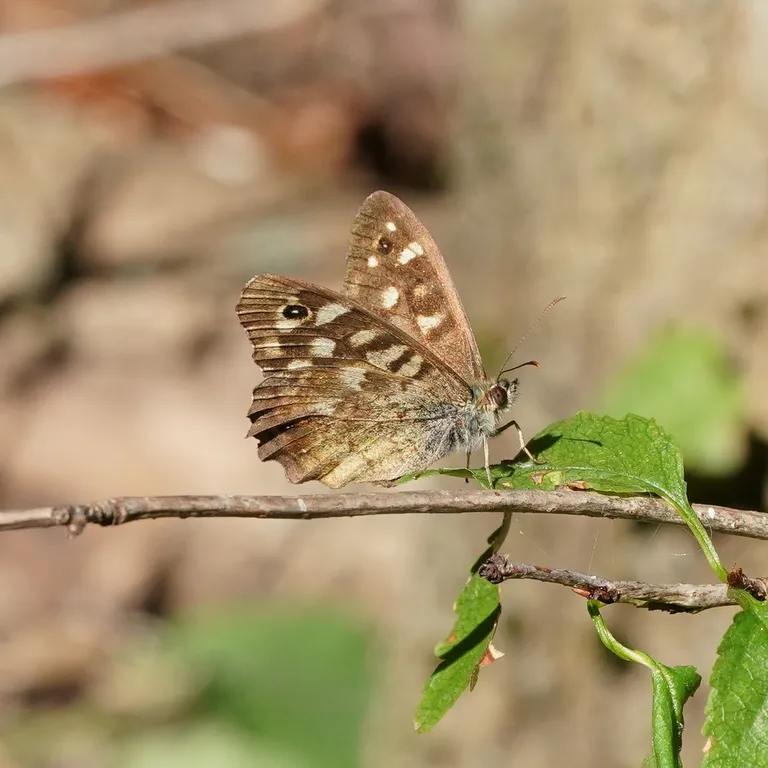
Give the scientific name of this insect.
Pararge aegeria
